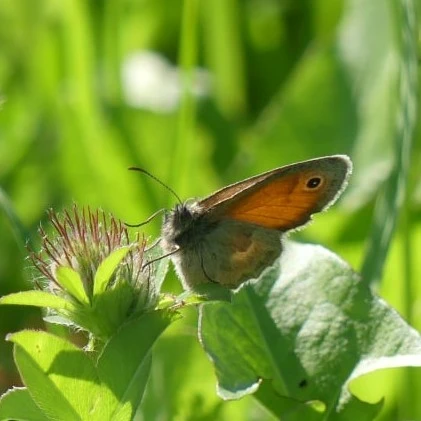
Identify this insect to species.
Coenonympha pamphilus
